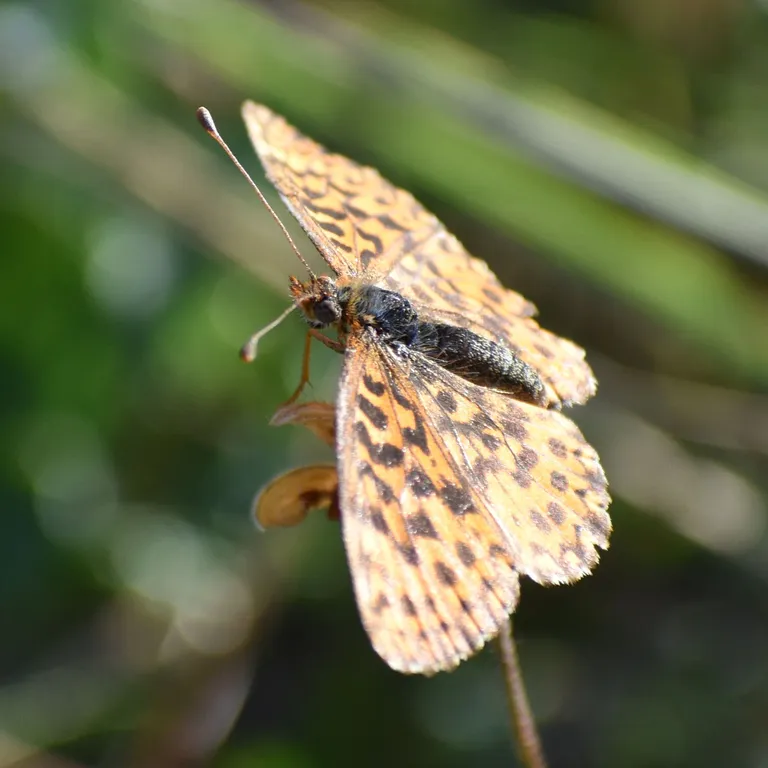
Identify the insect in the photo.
Boloria dia
